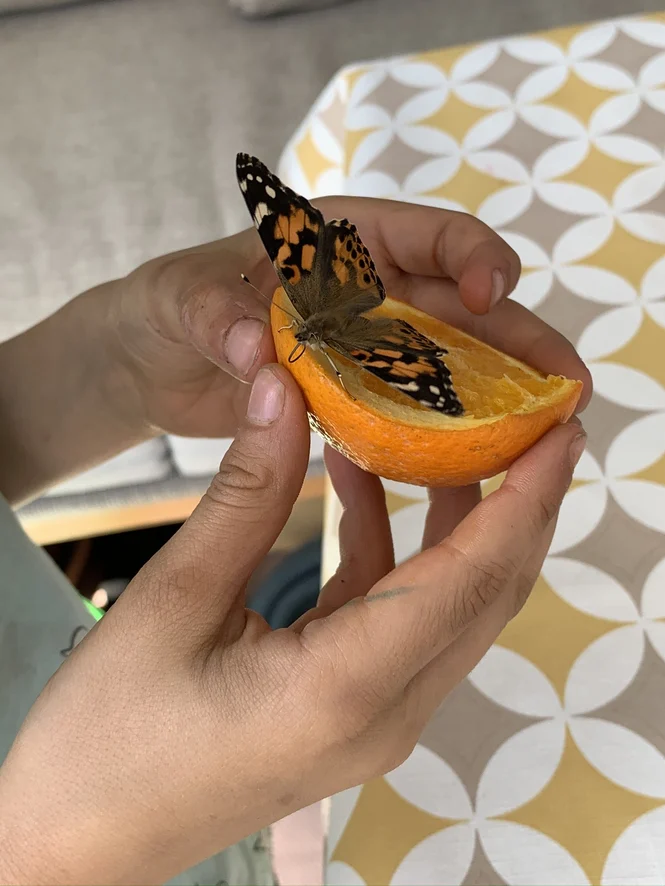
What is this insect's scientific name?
Vanessa cardui
